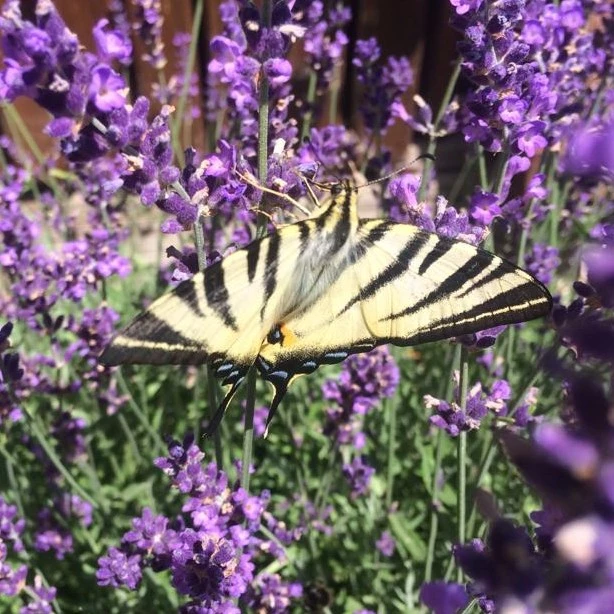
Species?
Iphiclides podalirius
